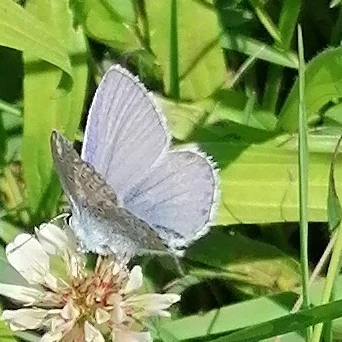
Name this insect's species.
Polyommatus icarus
